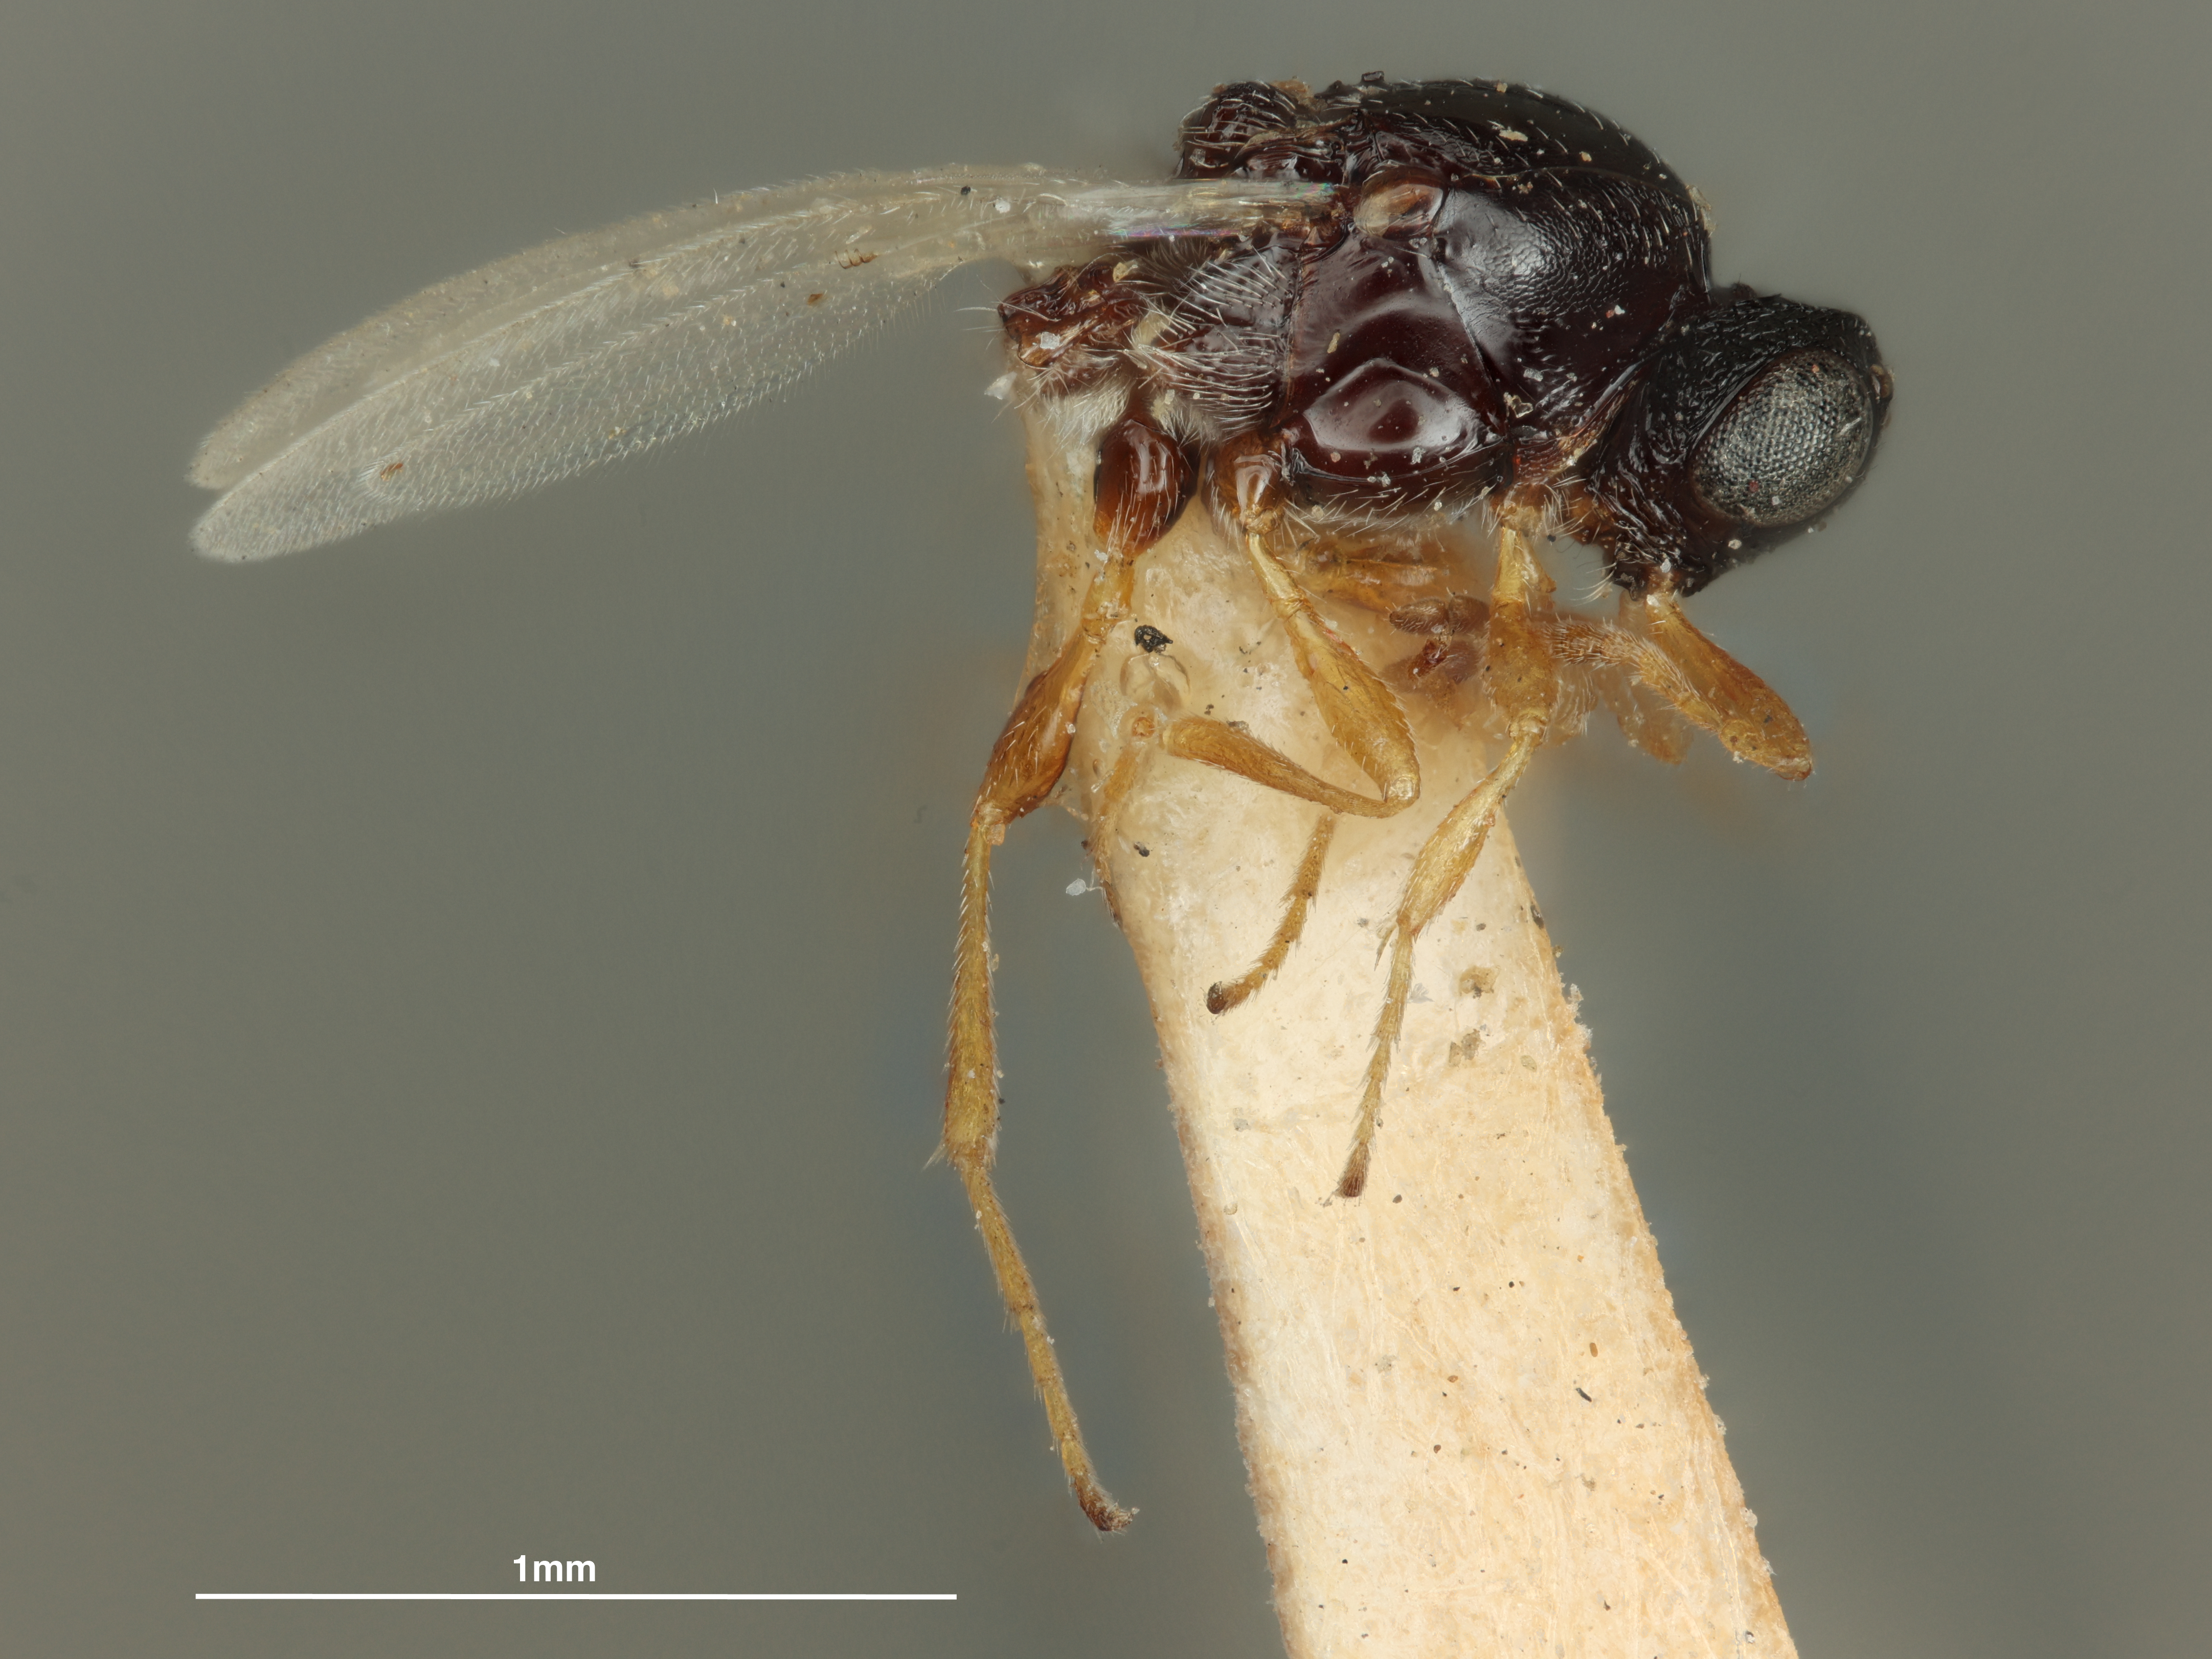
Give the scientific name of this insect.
Platygaster caryae
